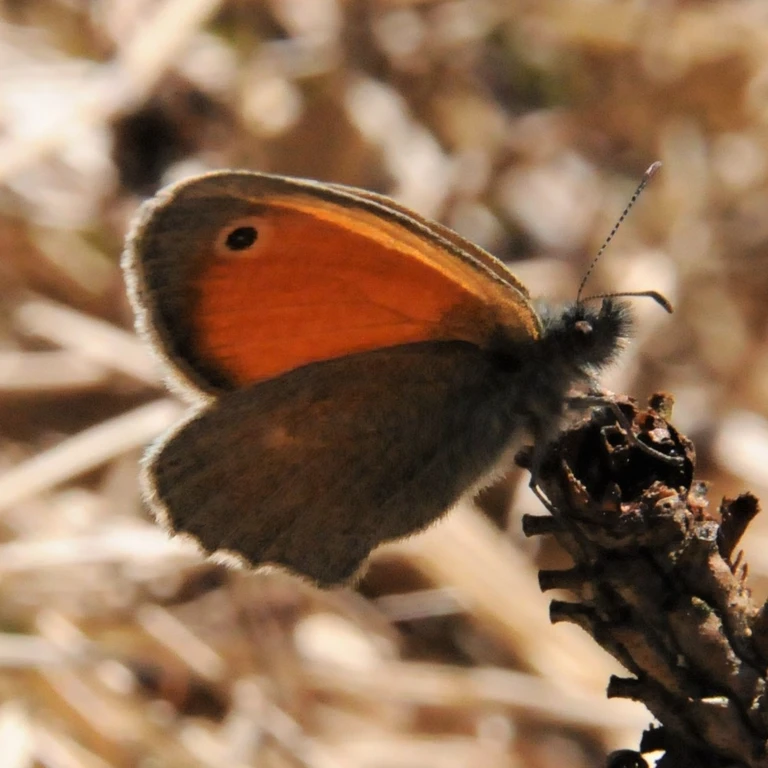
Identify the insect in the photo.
Coenonympha pamphilus
